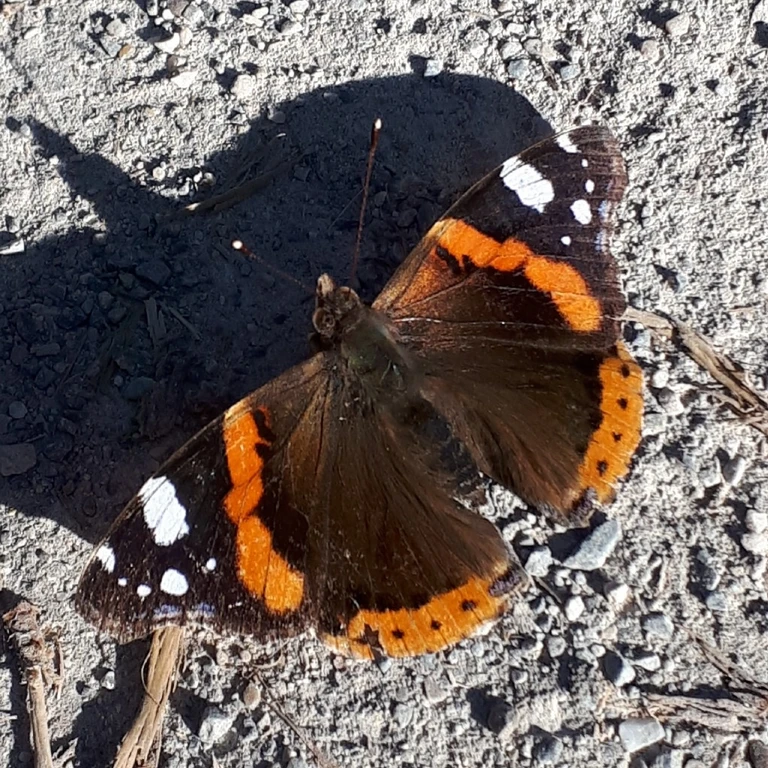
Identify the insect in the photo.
Vanessa atalanta
